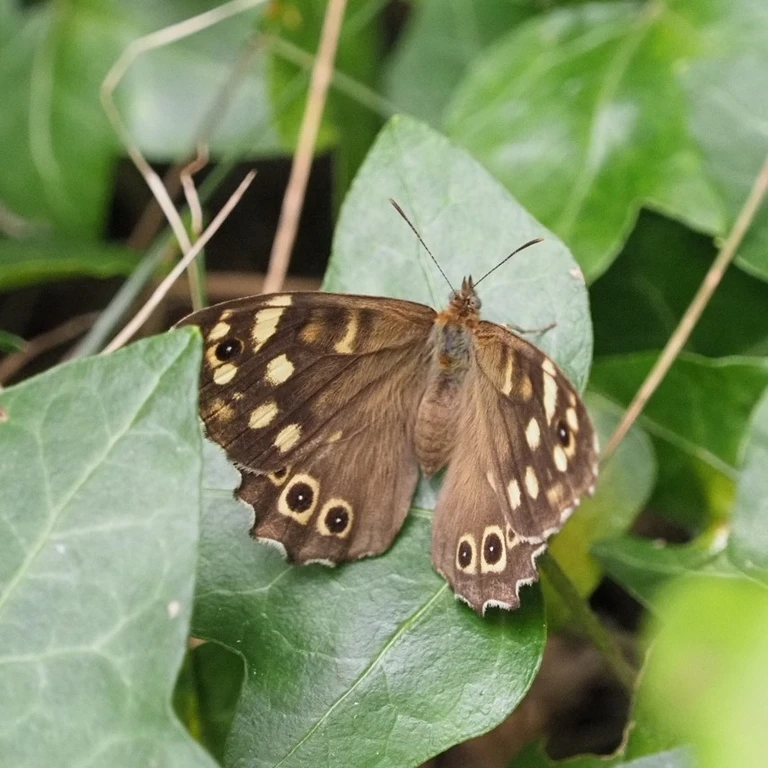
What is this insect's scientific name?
Pararge aegeria
